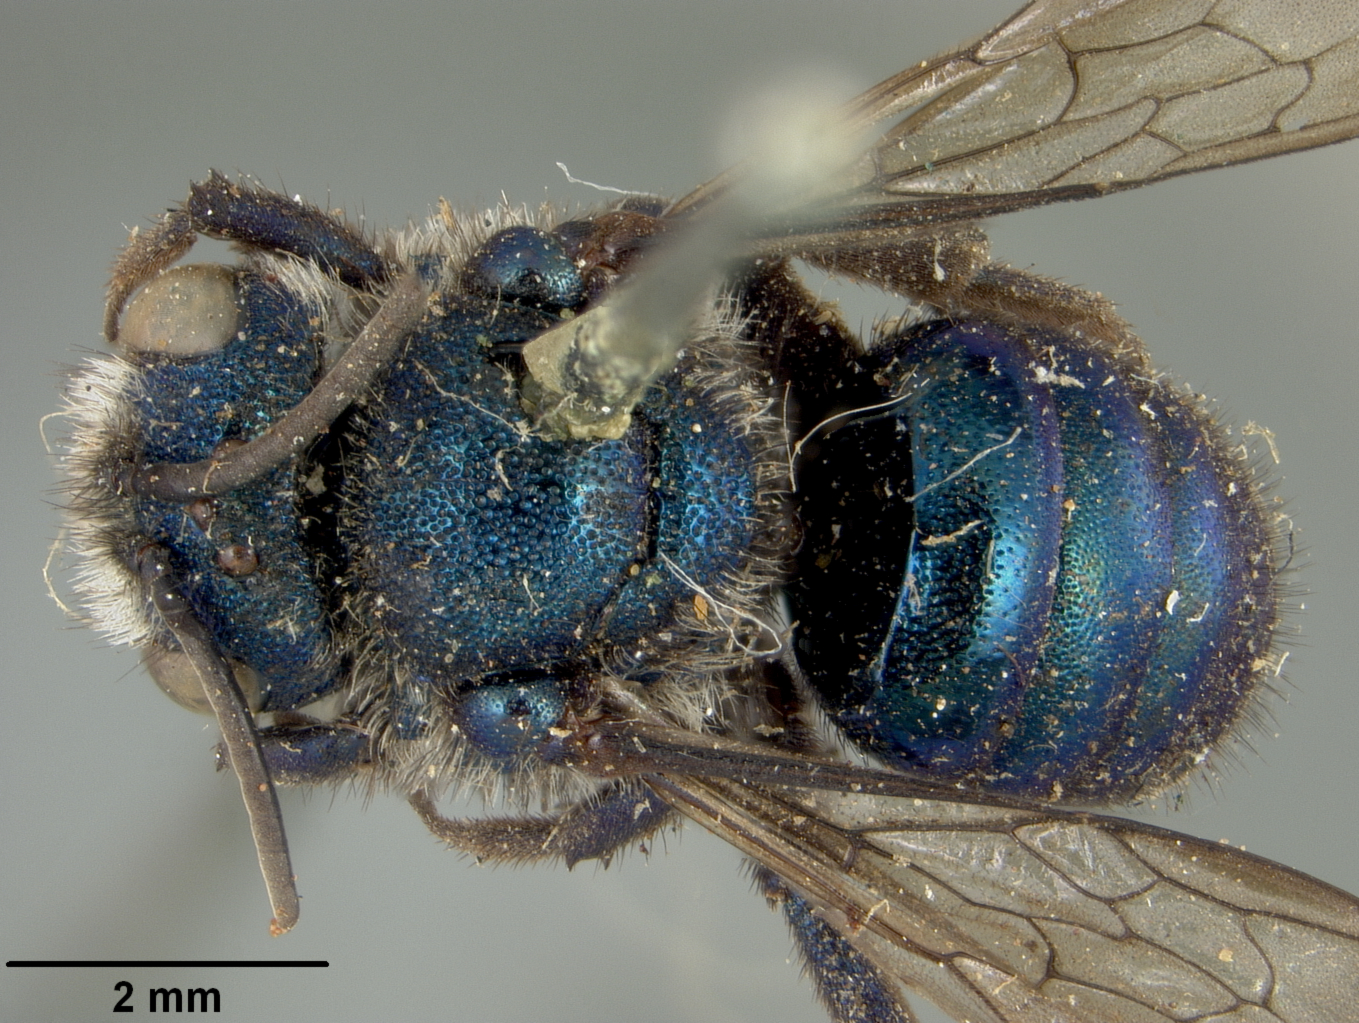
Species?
Chelynia calliphorina
